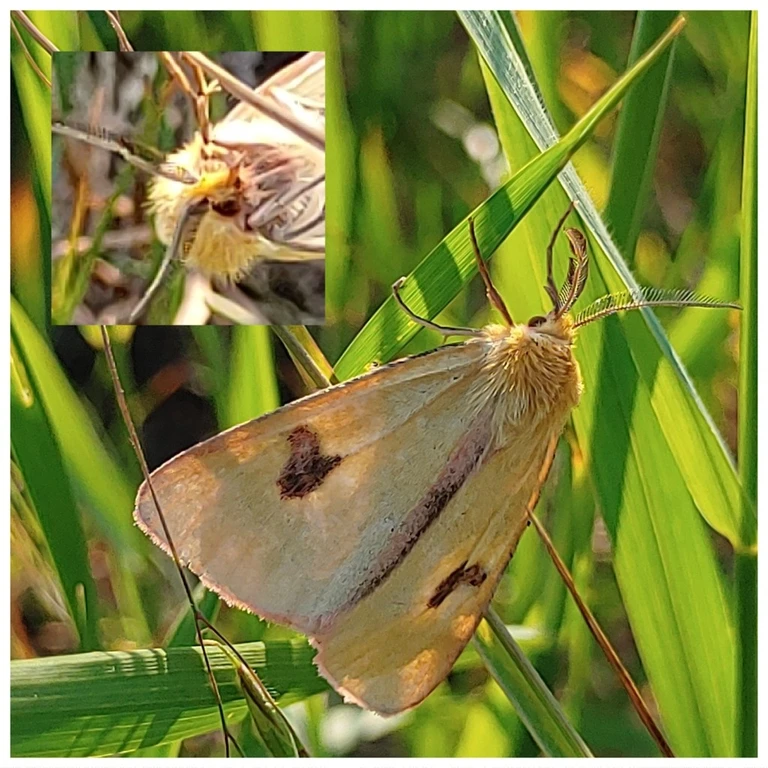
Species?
Diacrisia sannio
